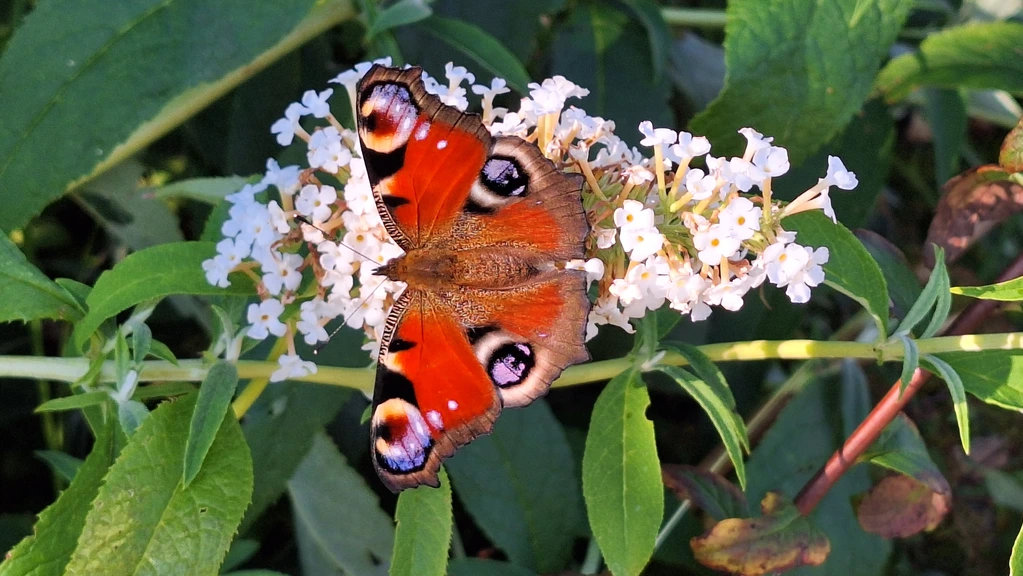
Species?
Aglais io
